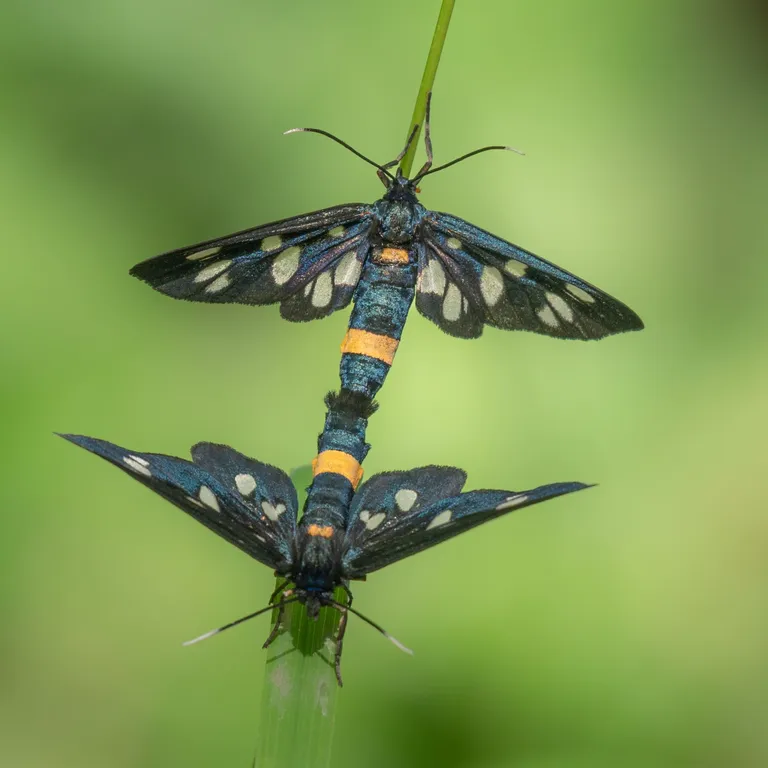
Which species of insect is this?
Amata phegea
